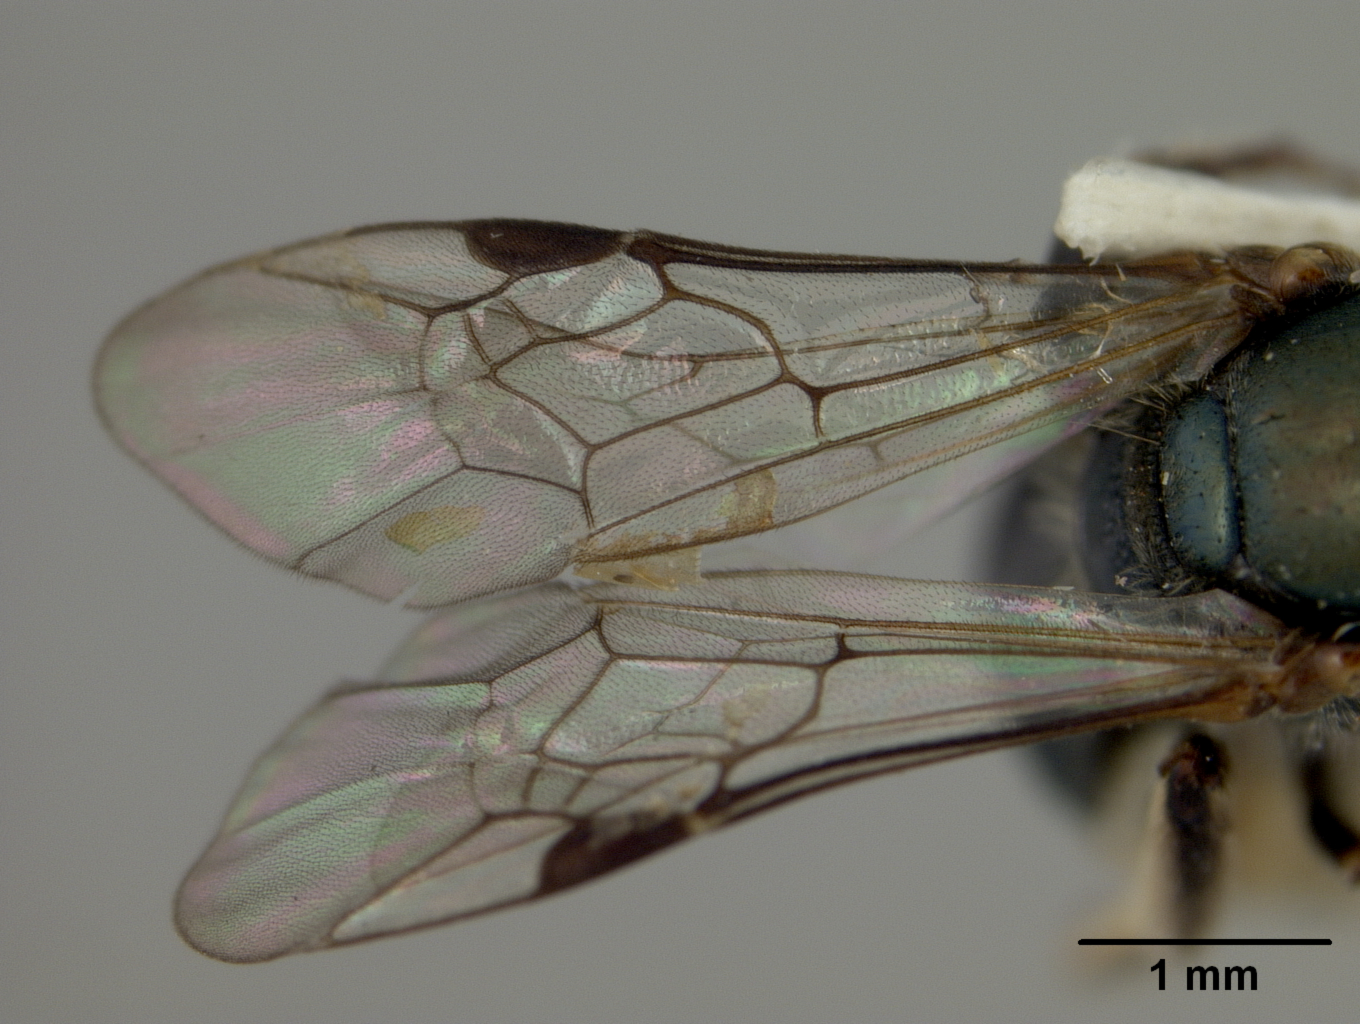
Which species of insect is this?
Homalictus brachyptera
